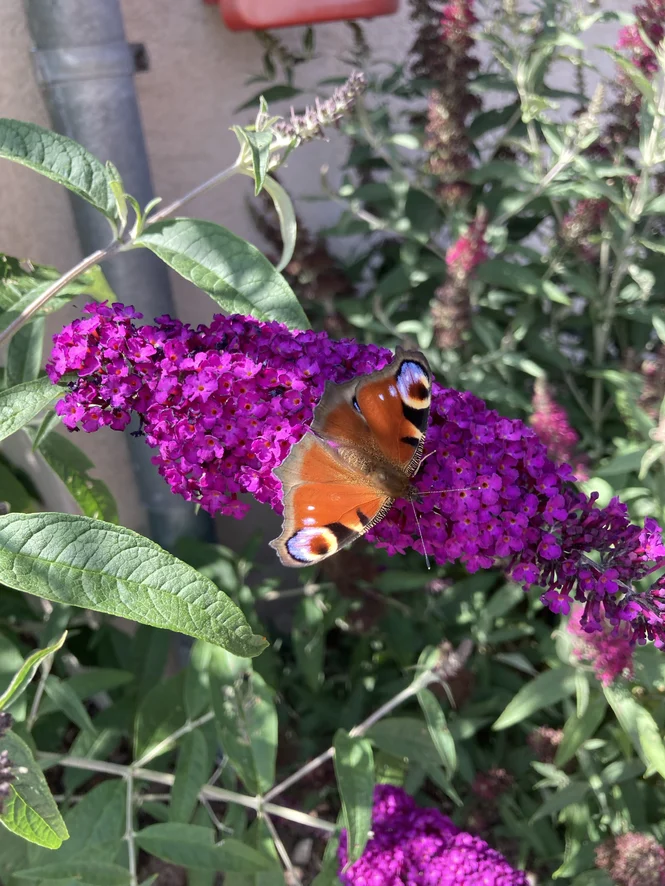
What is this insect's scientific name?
Aglais io
